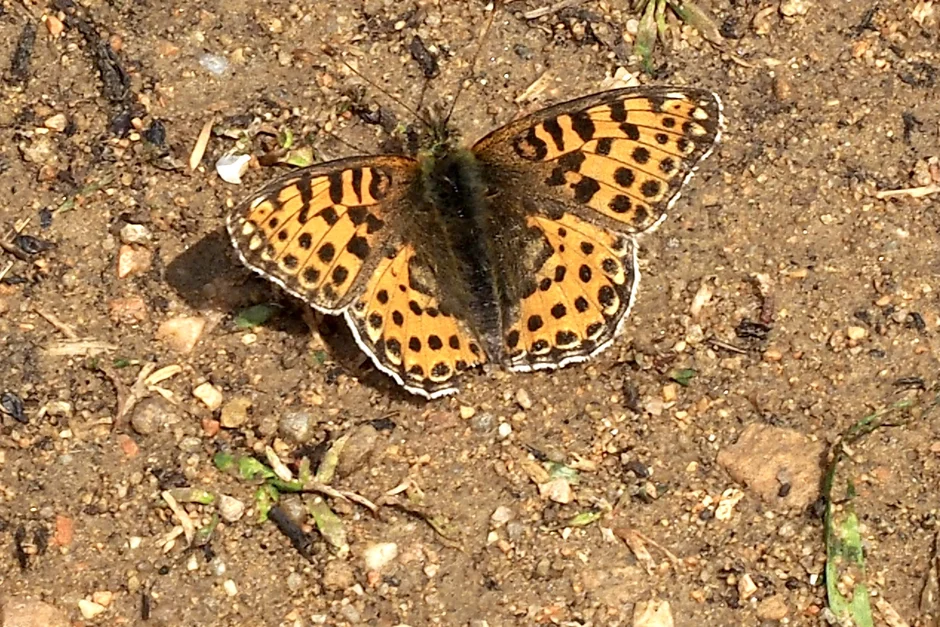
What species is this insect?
Issoria lathonia
